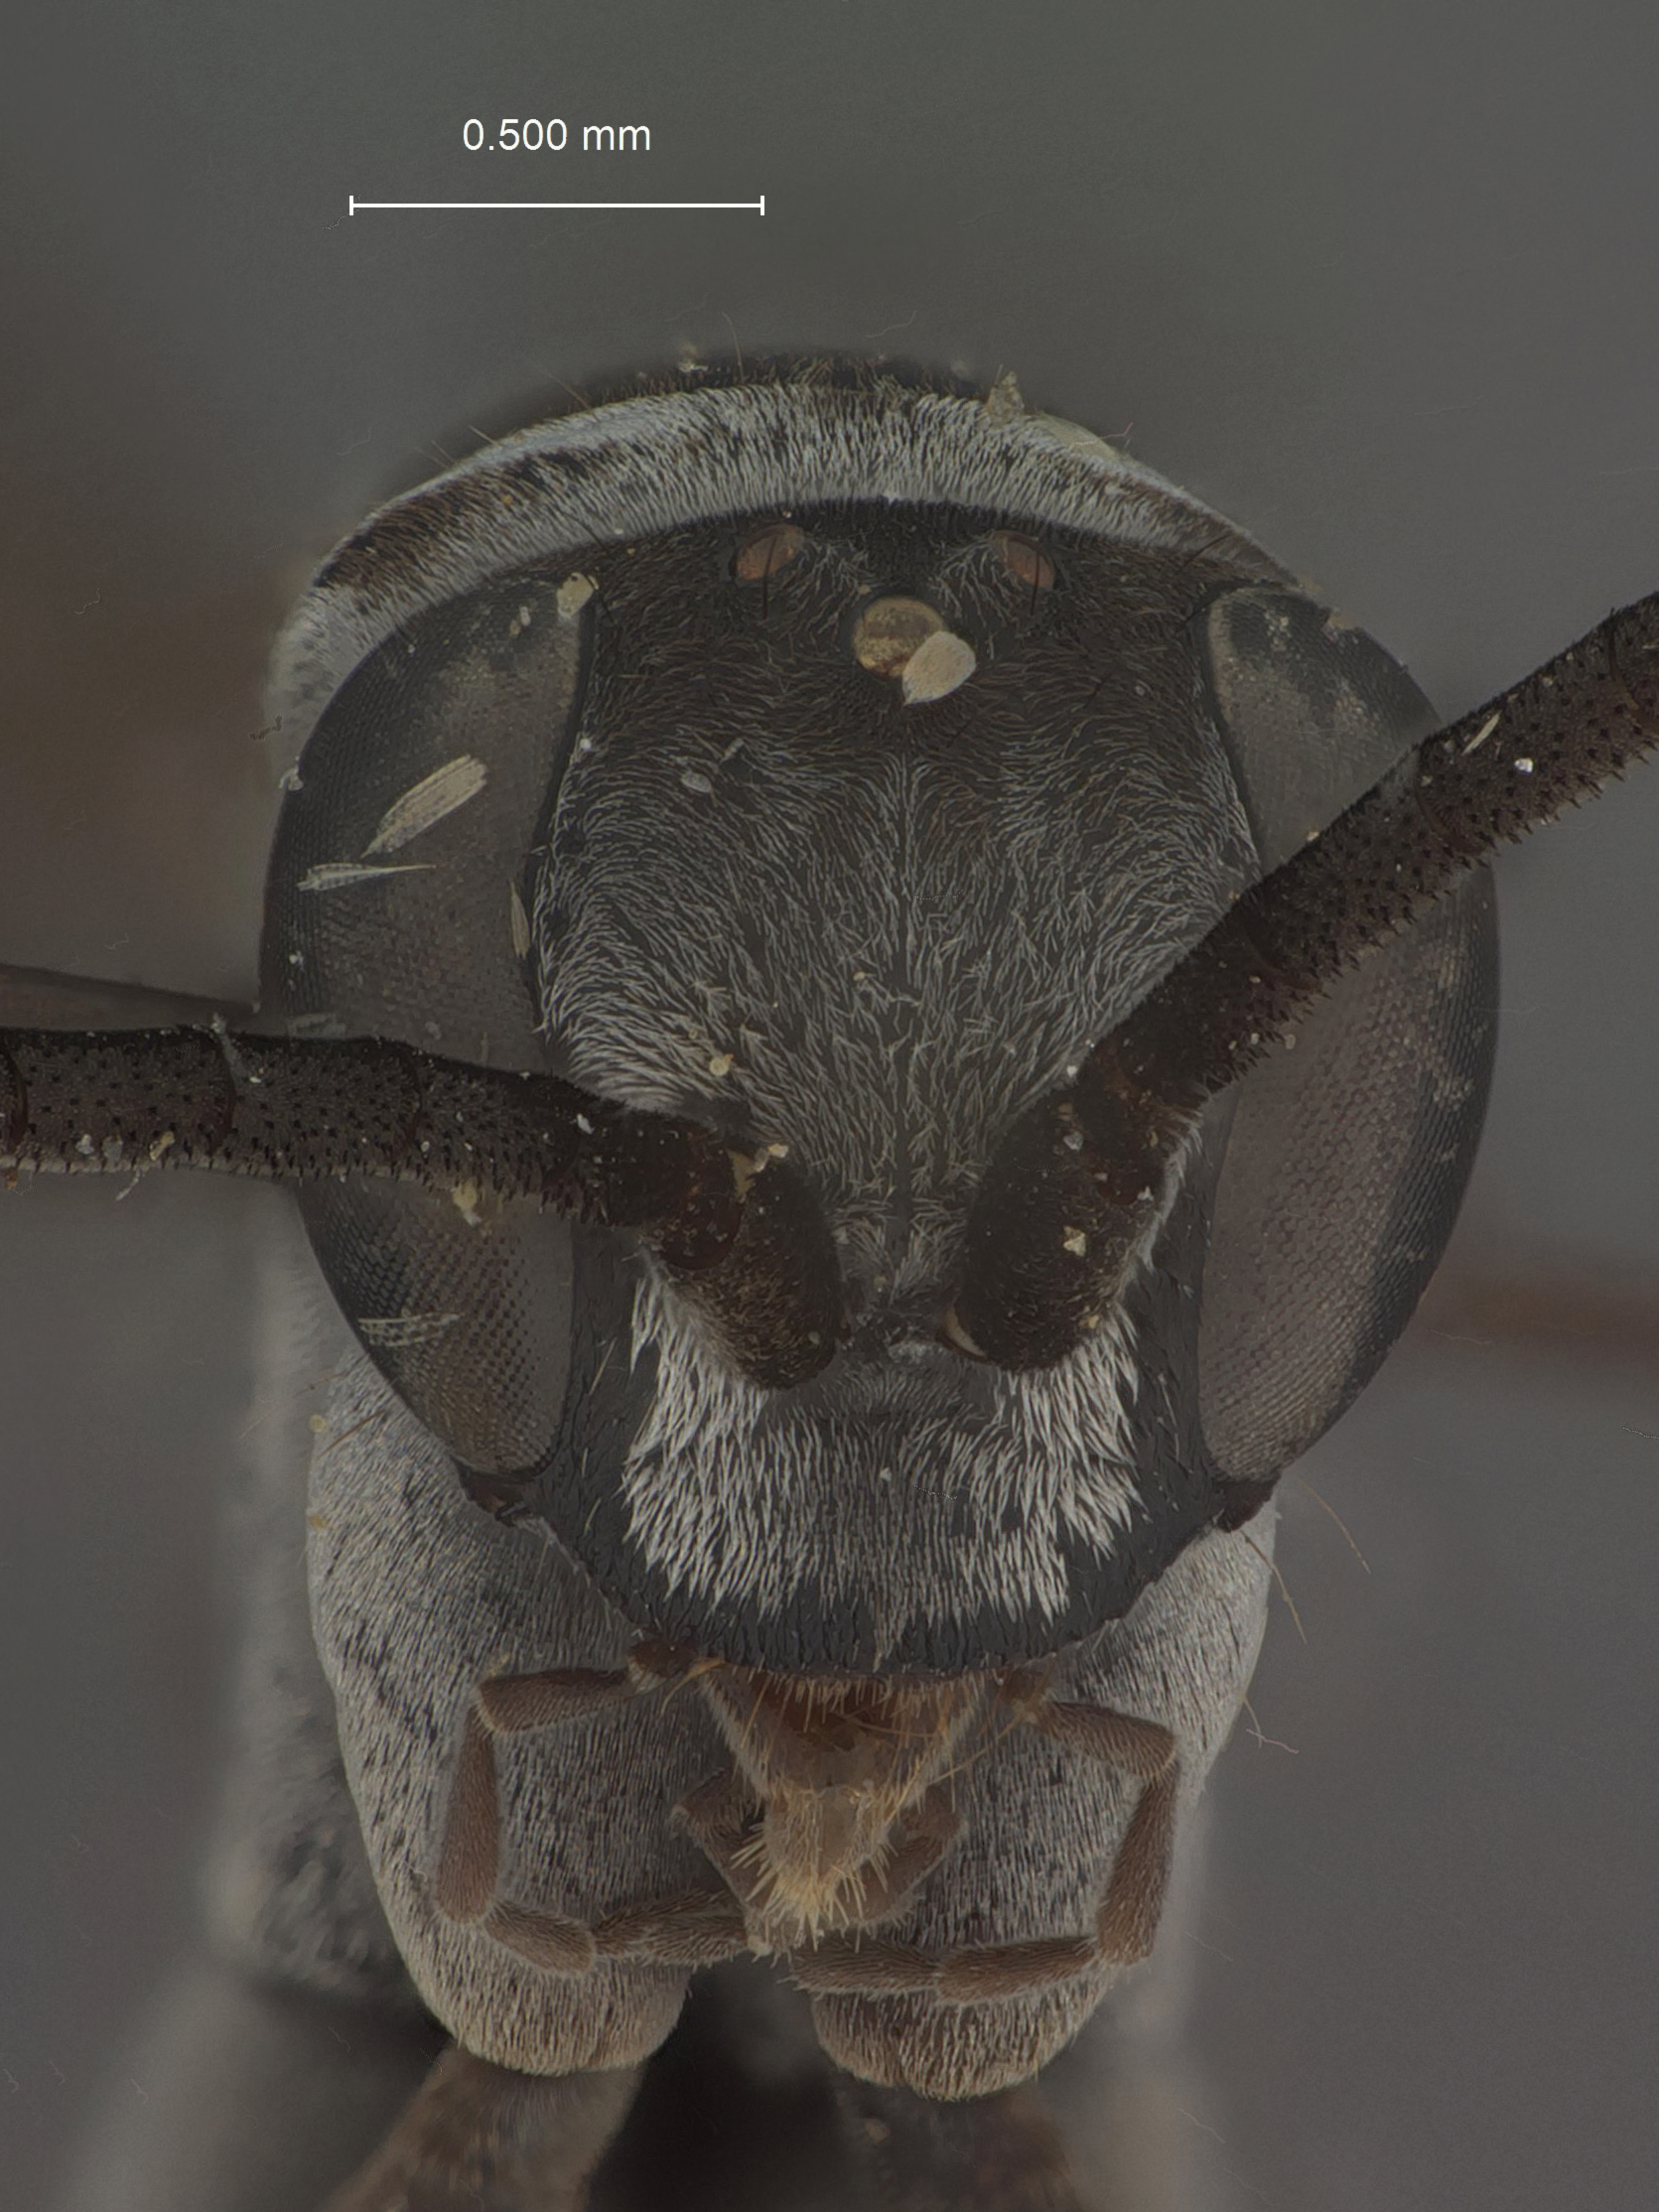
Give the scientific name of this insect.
Anoplius litoreus
